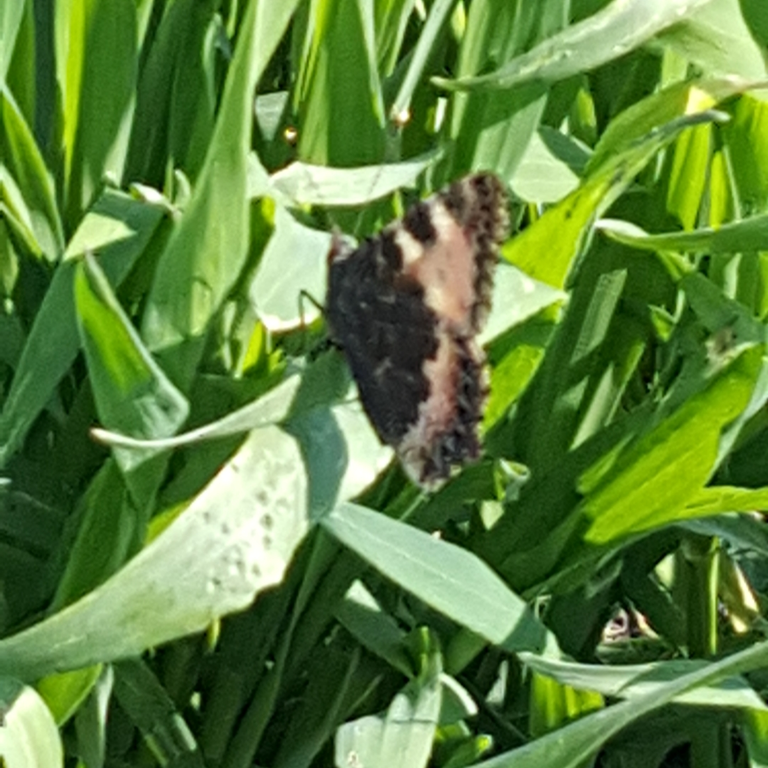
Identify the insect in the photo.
Aglais urticae
